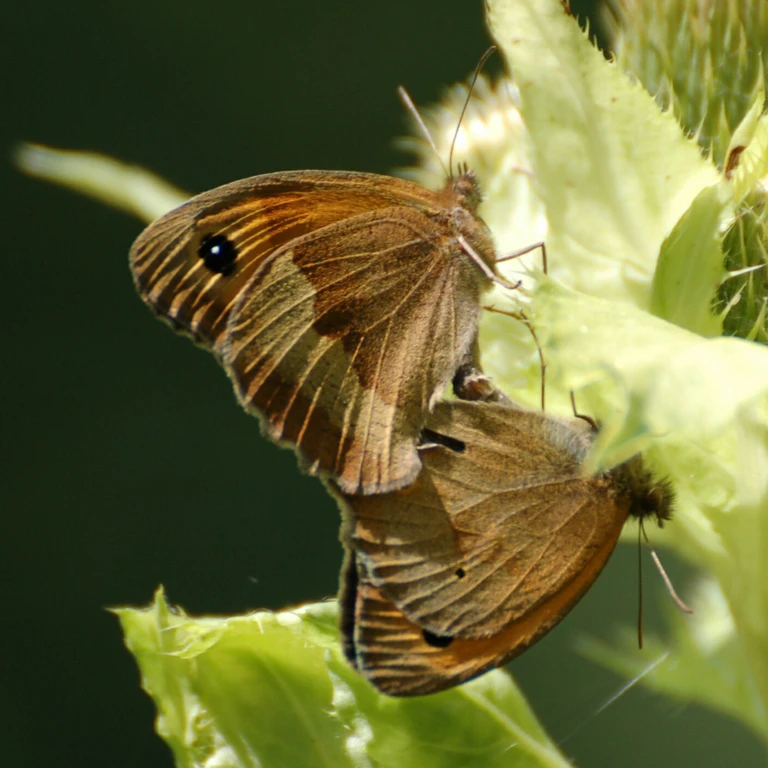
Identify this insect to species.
Maniola jurtina
